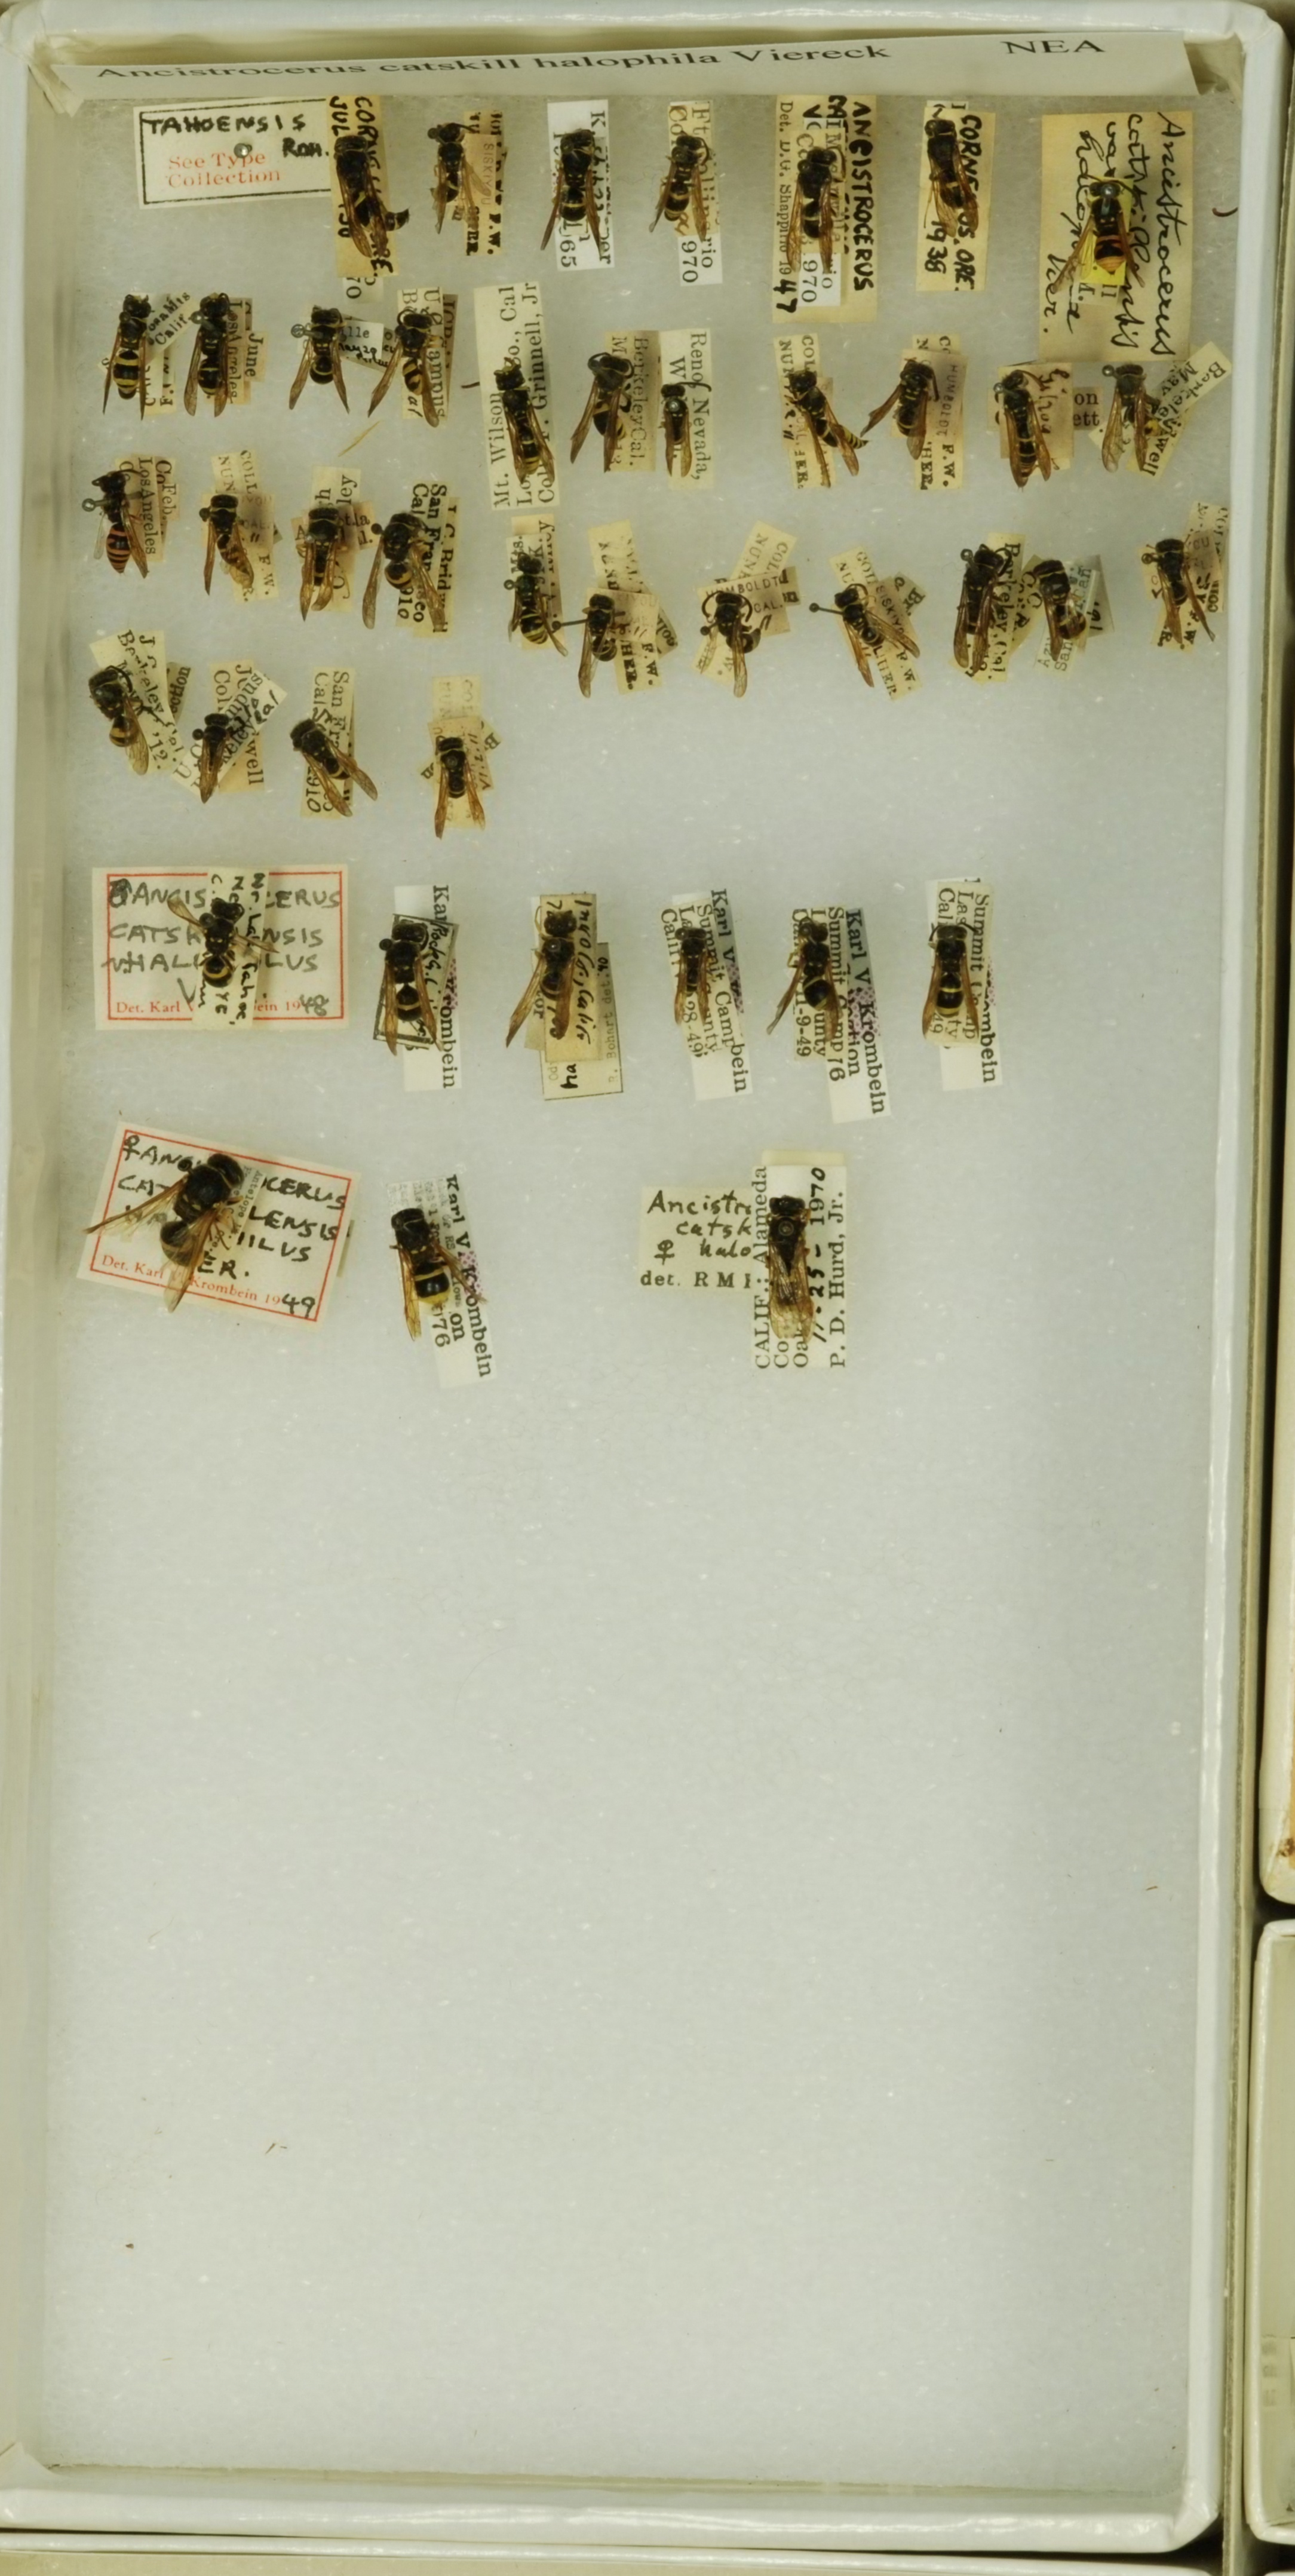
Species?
Ancistrocerus catskill
